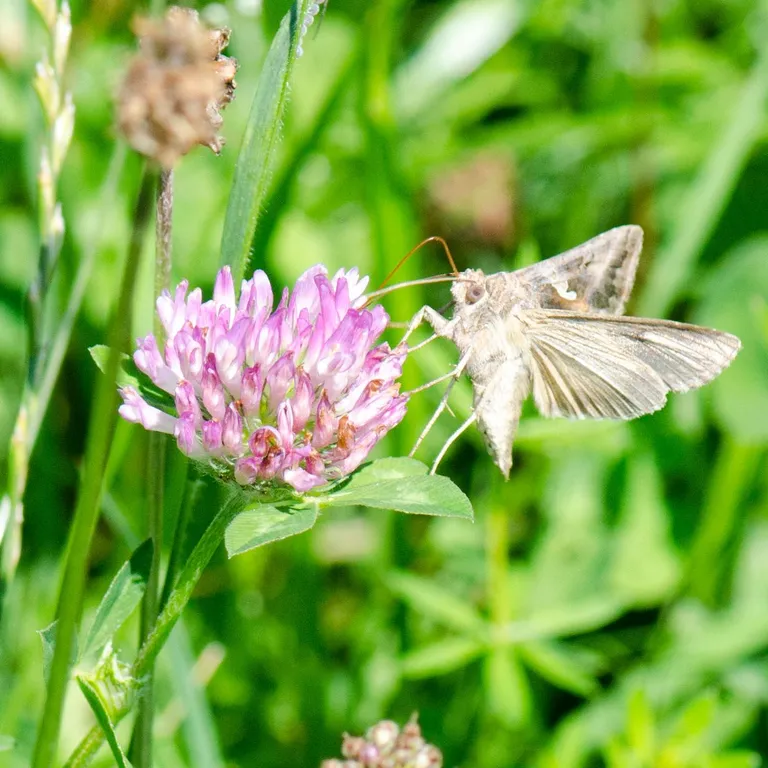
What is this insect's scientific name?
Autographa gamma
